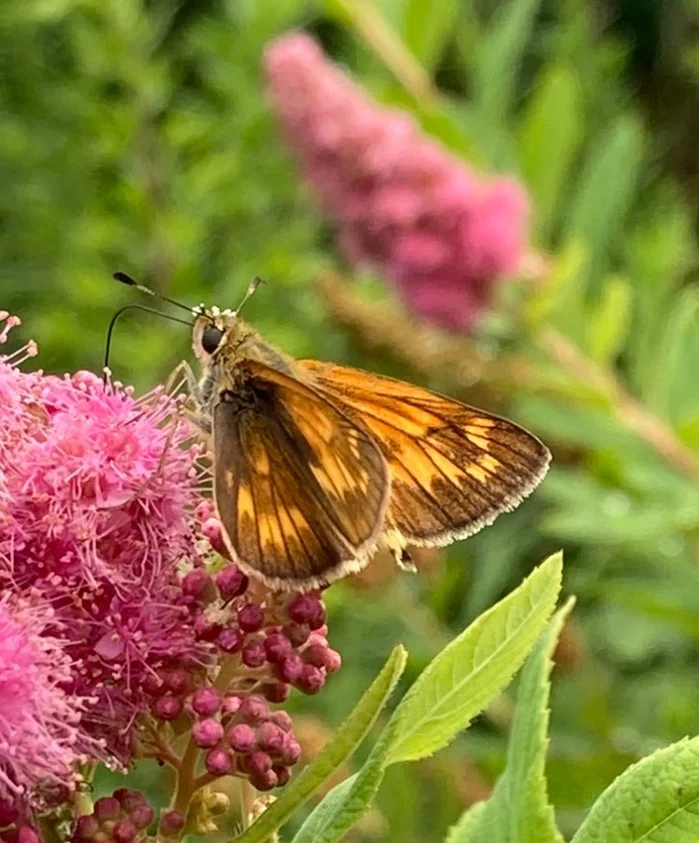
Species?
Ochlodes sylvanus (also Ochlodes venata)
